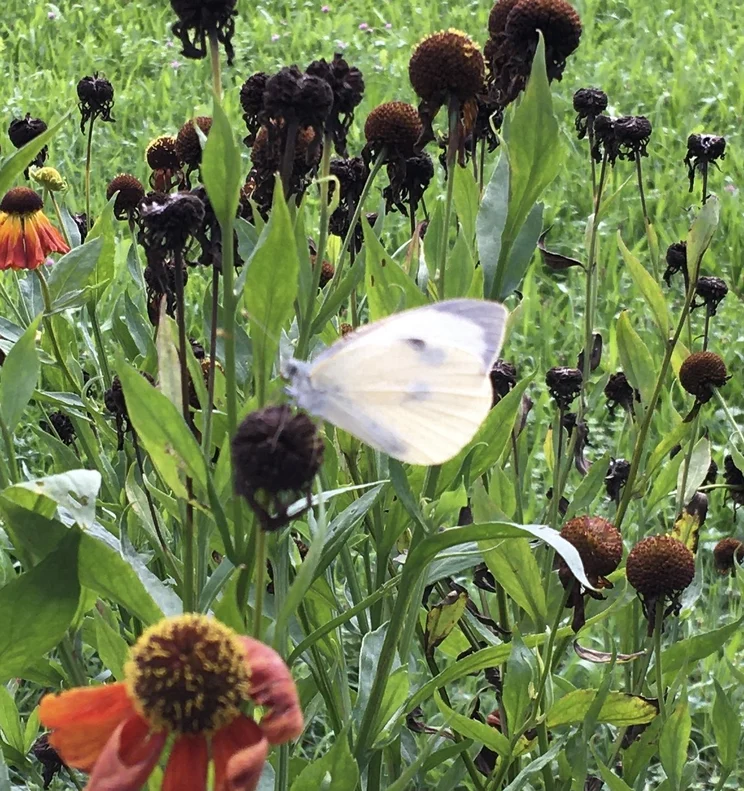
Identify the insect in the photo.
Pieris brassicae
